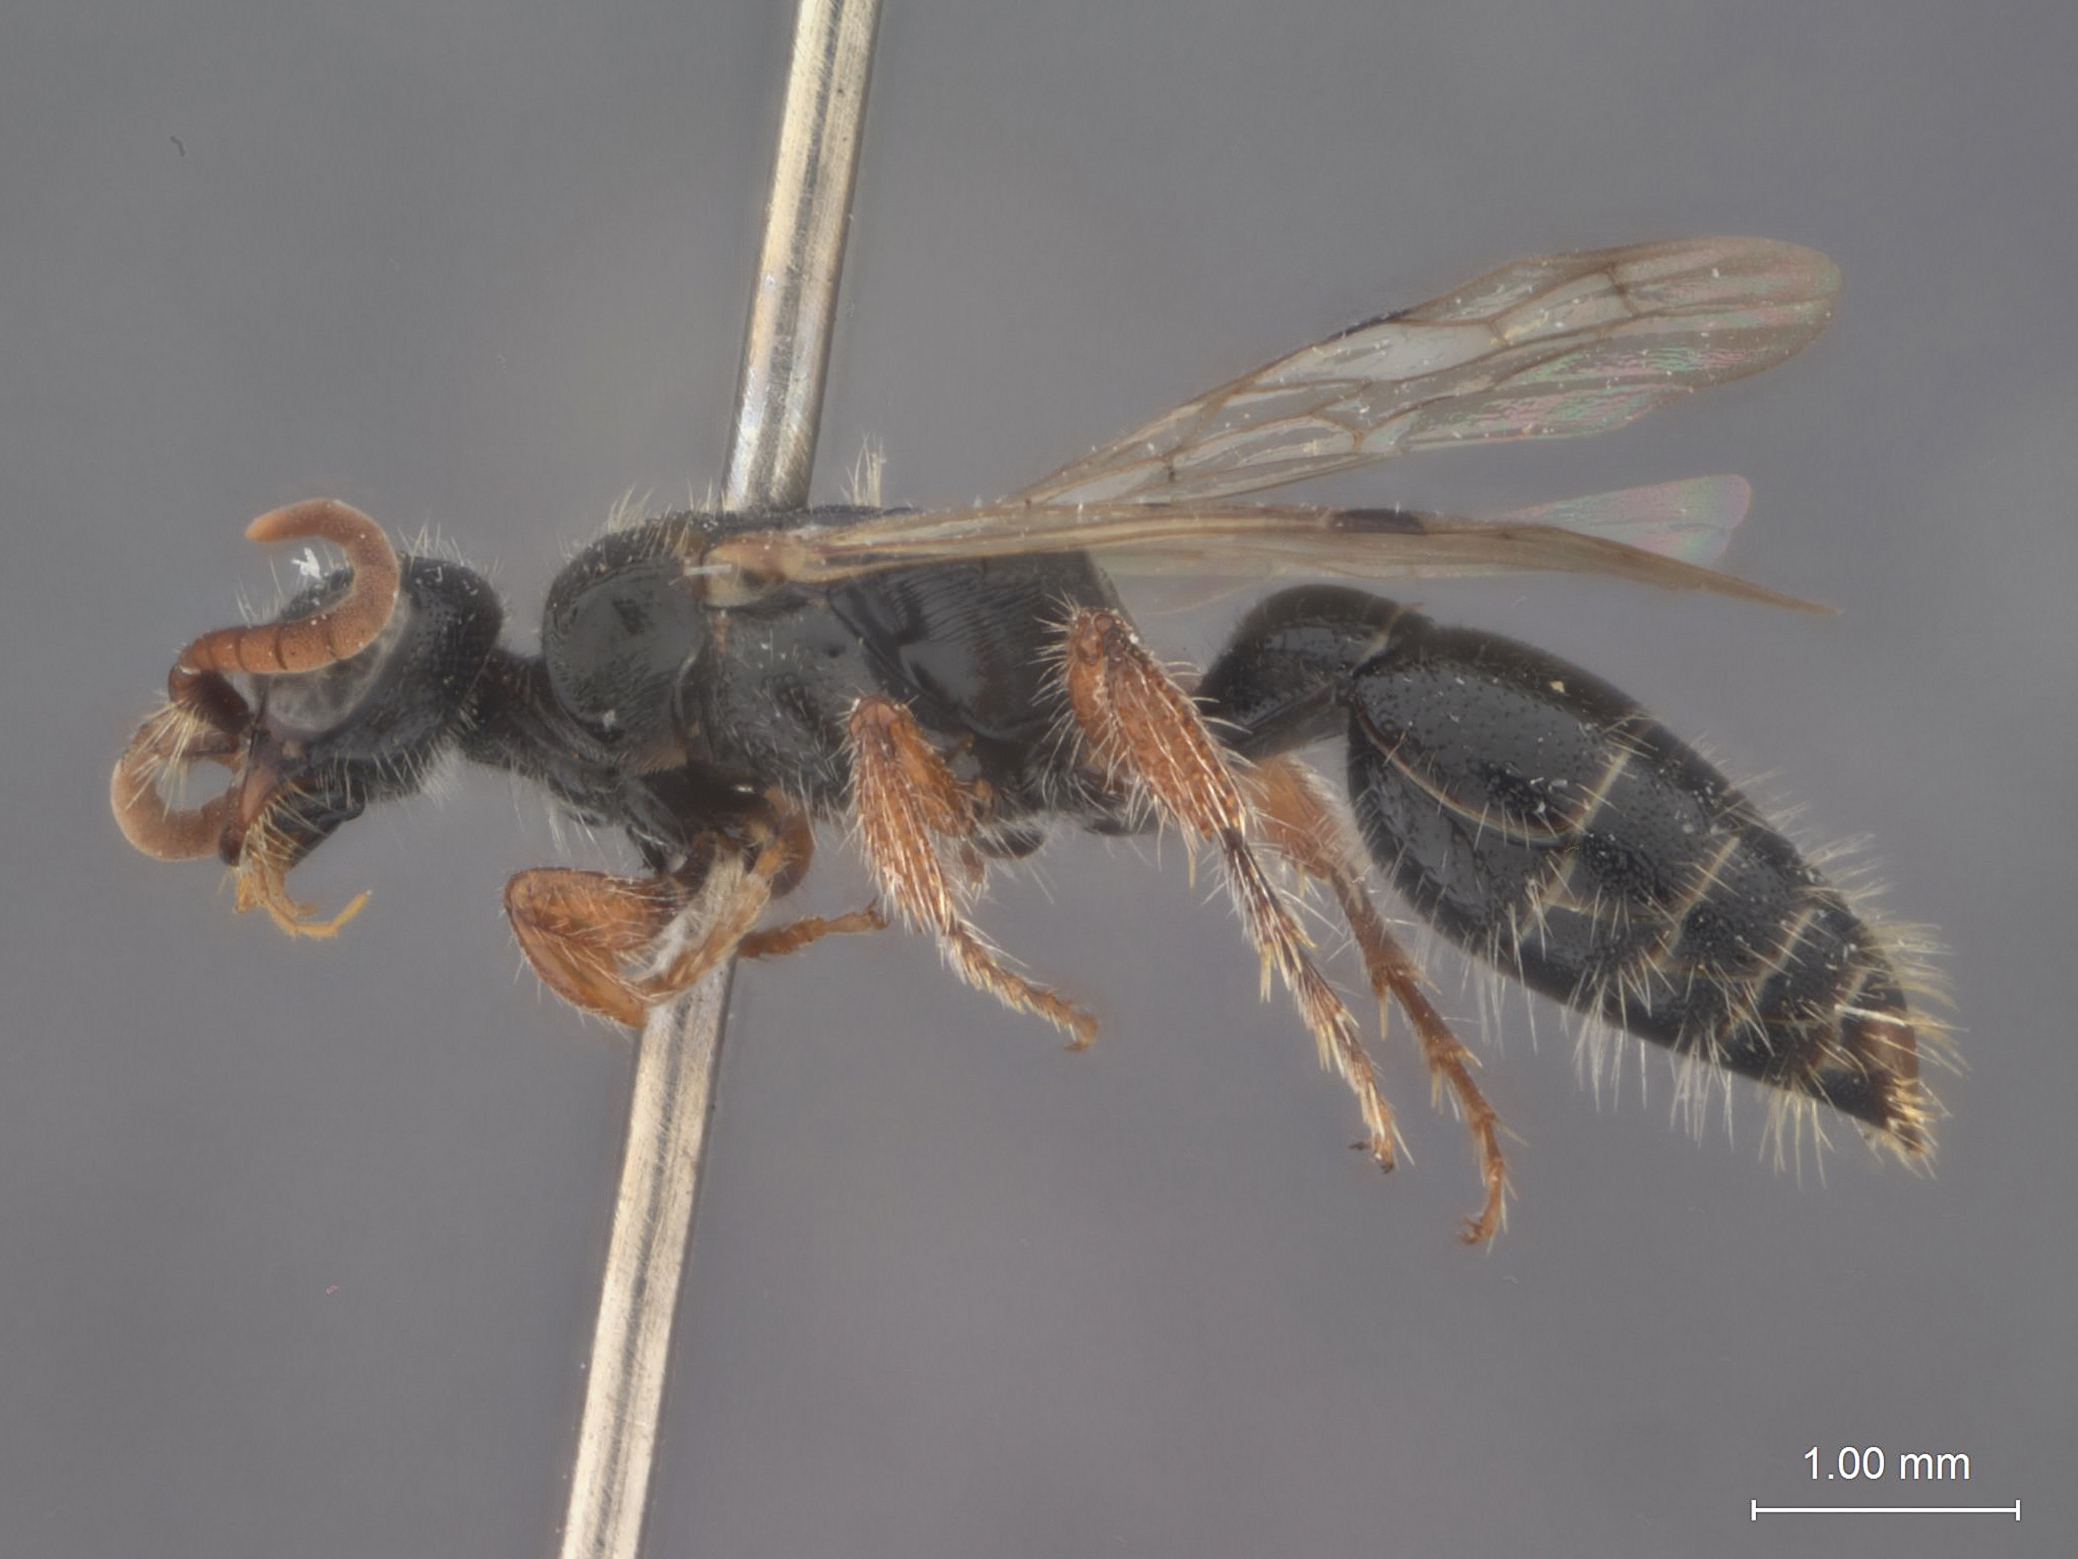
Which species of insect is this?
Tiphia kurczewskii
